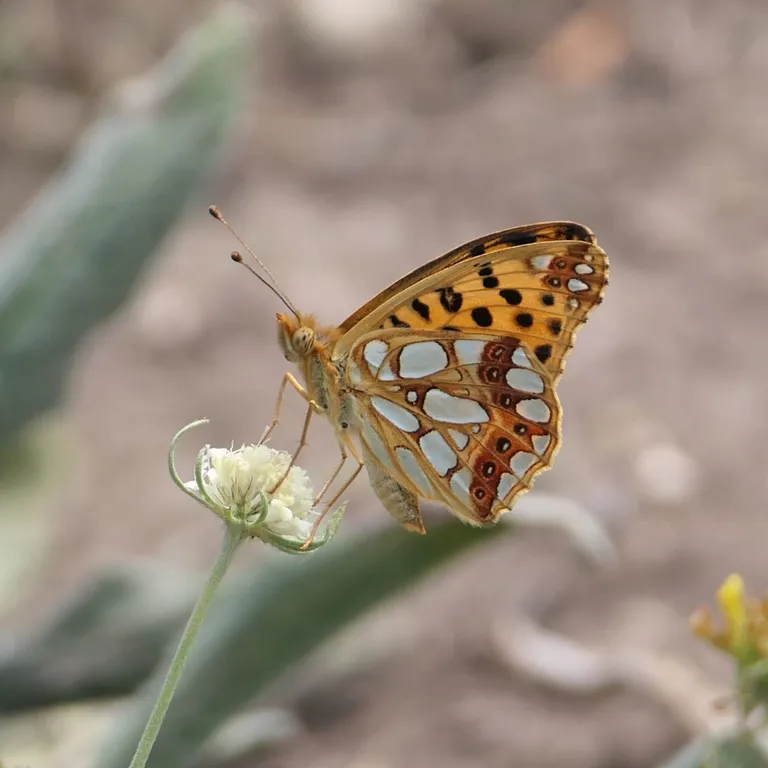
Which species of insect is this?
Issoria lathonia
